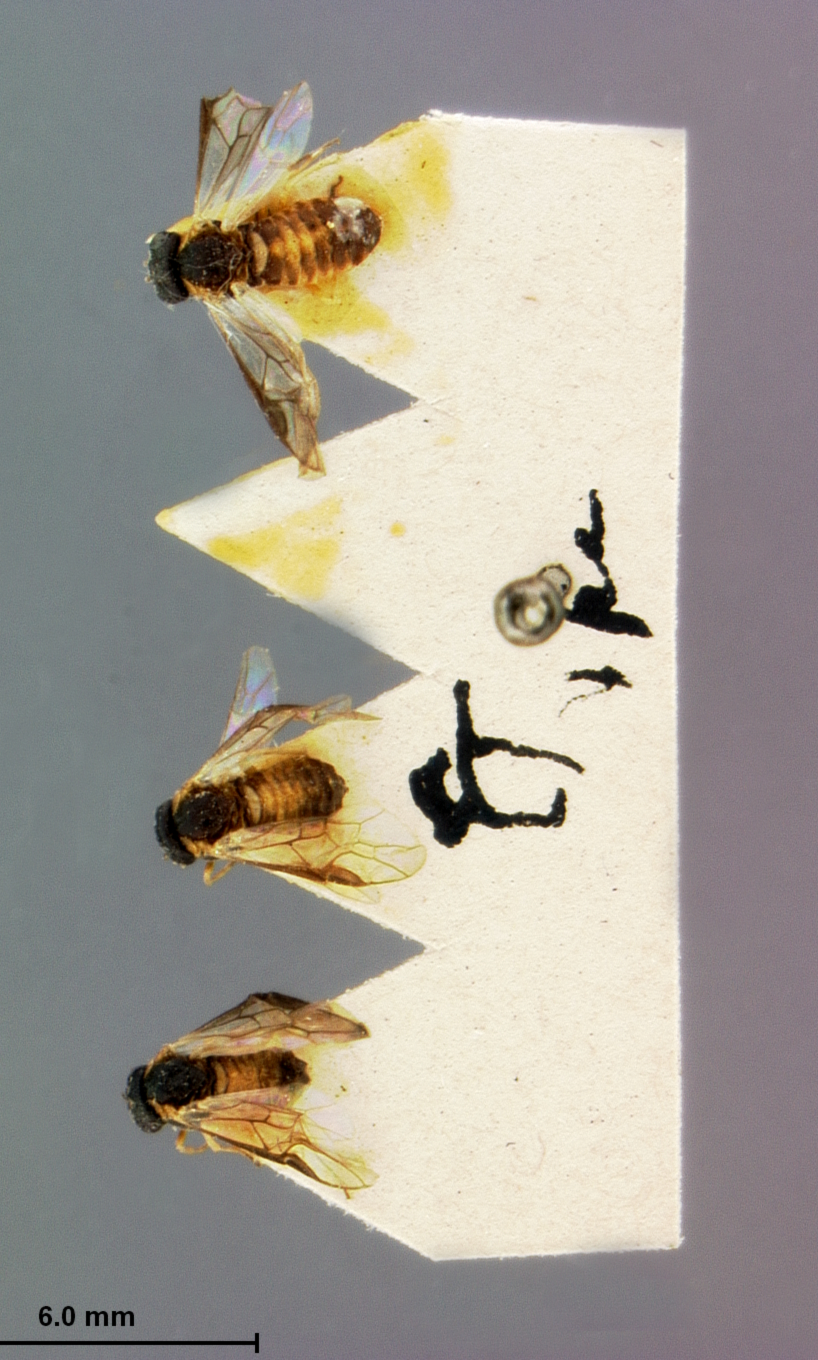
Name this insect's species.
Acordulecera flavipes
